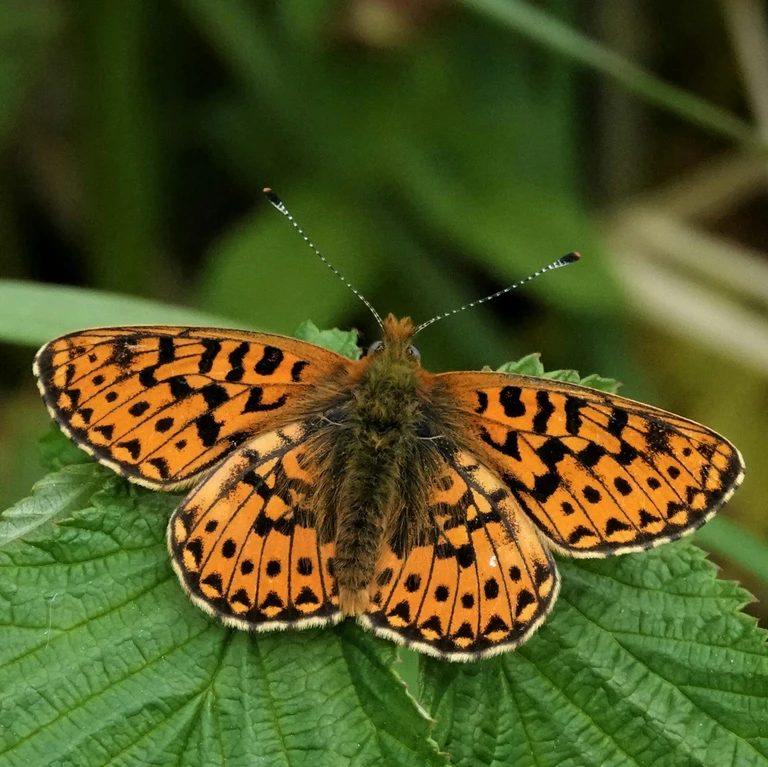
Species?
Boloria euphrosyne (also Clossiana euphrosyne)
